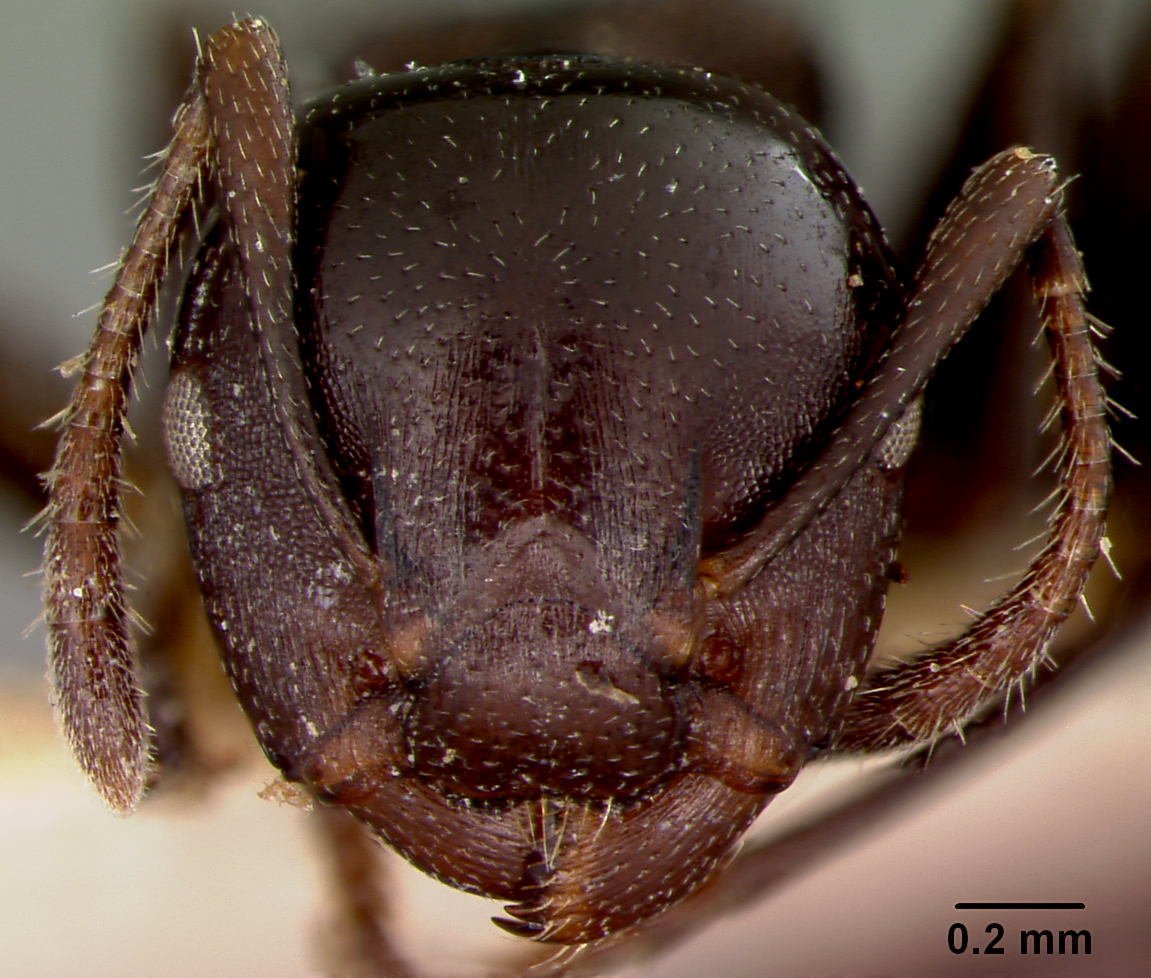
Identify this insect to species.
Atopomyrmex mocquerysi
